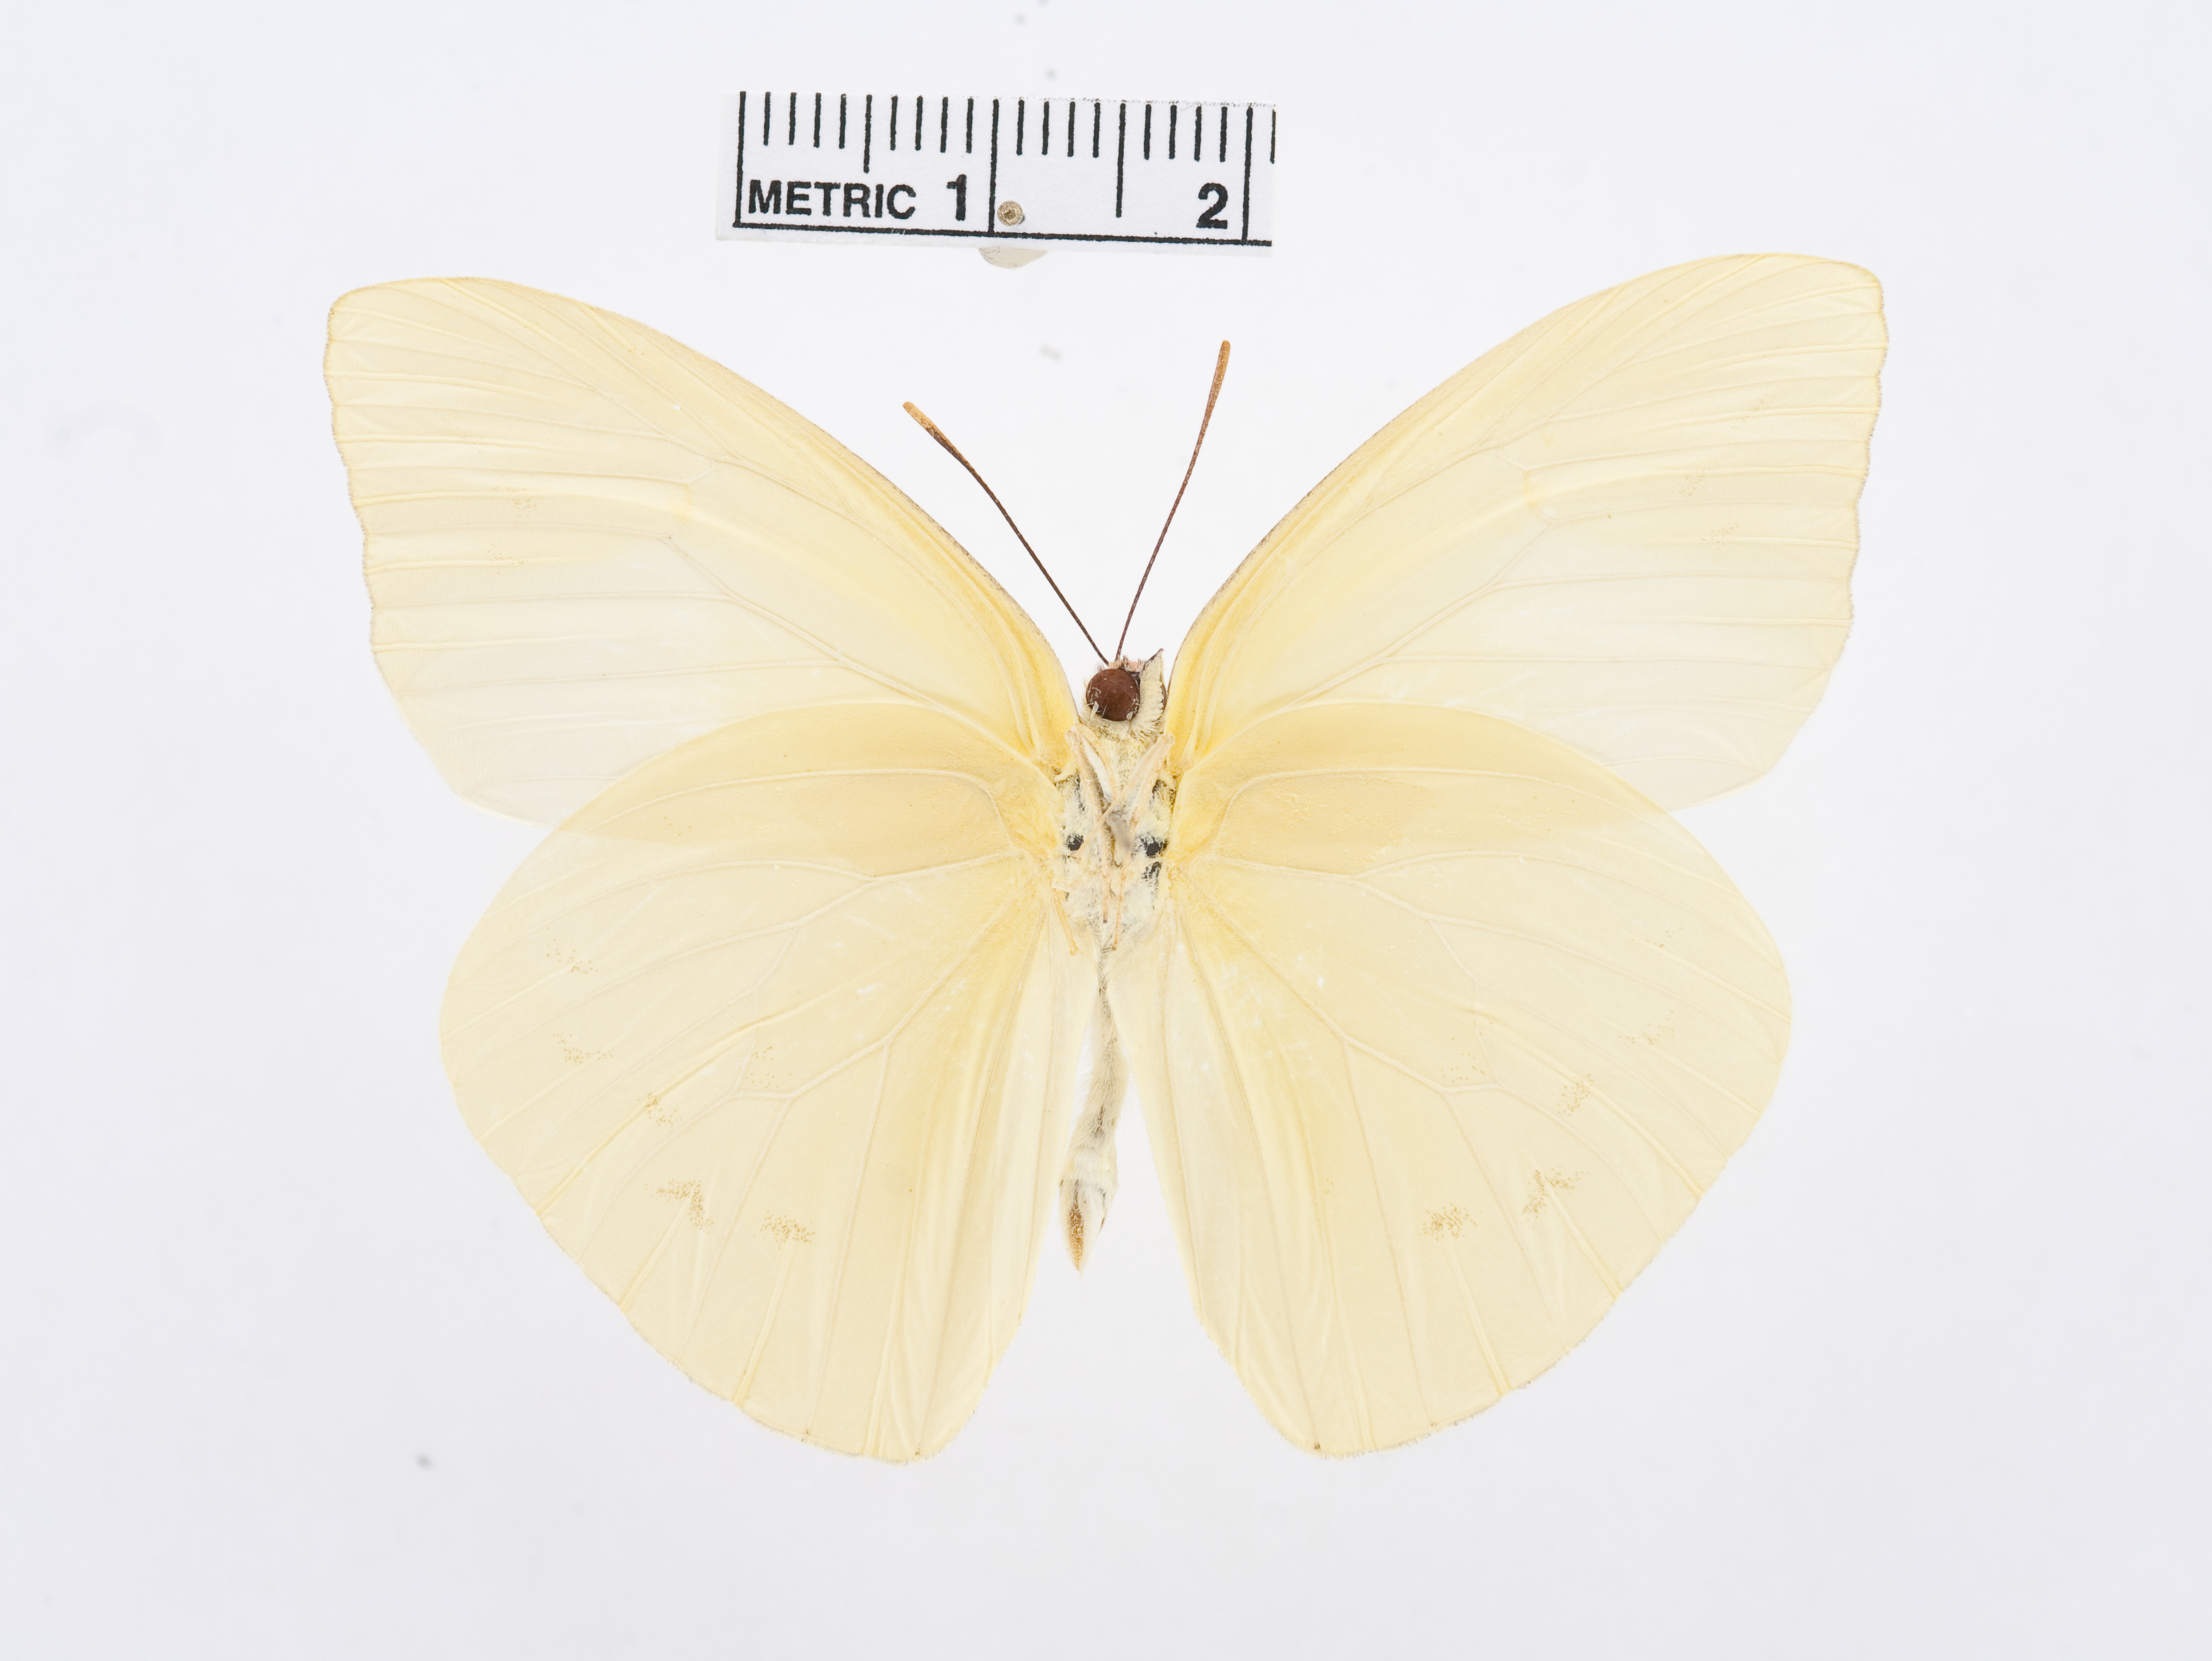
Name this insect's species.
Aphrissa boisduvalii
